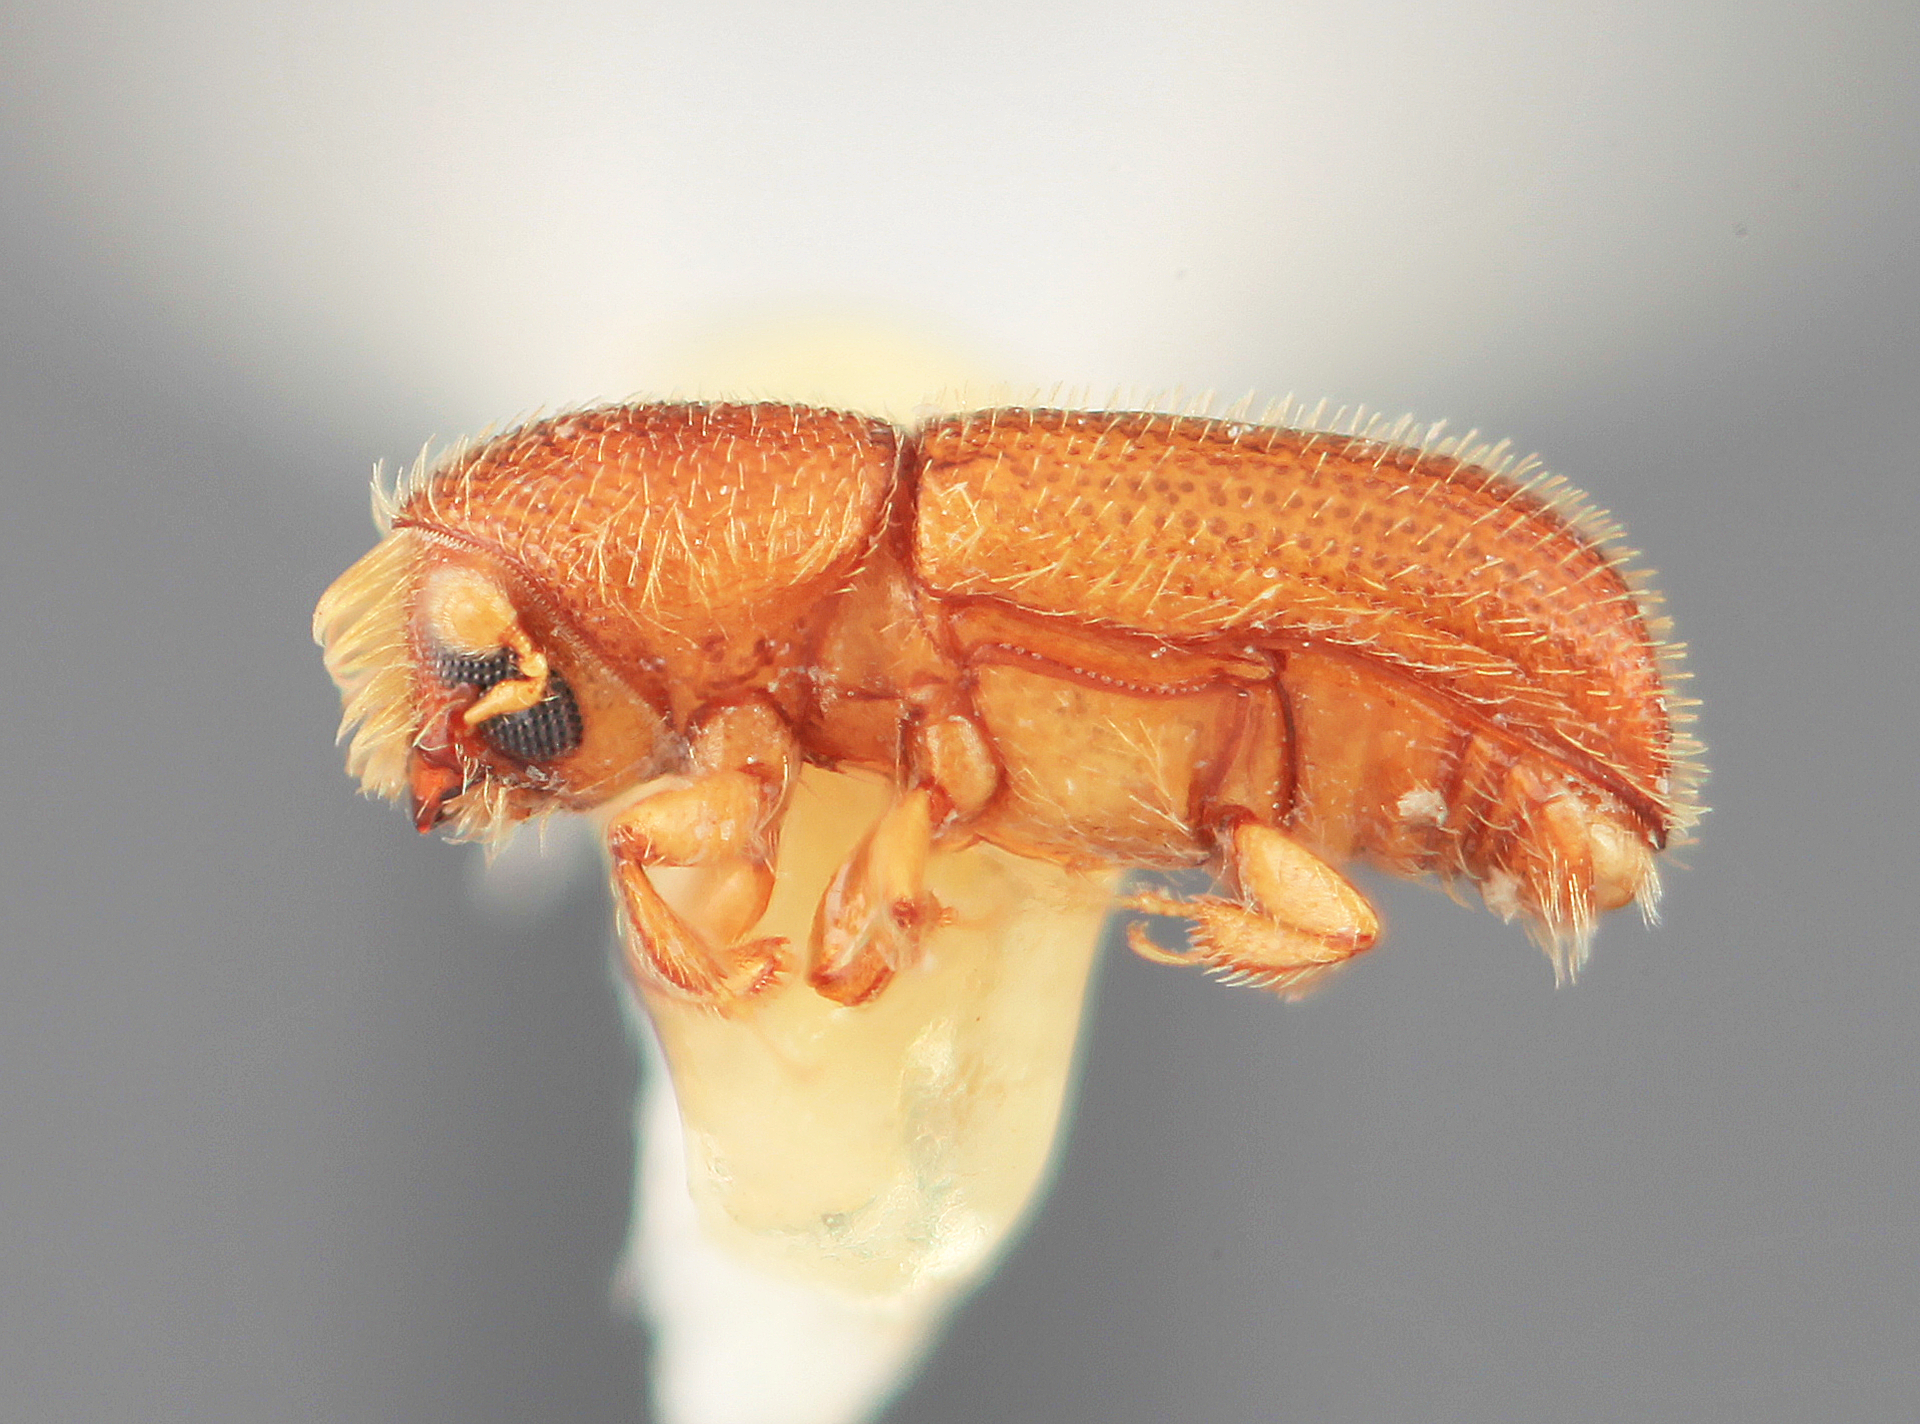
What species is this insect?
Dendrocranulus vicinus
